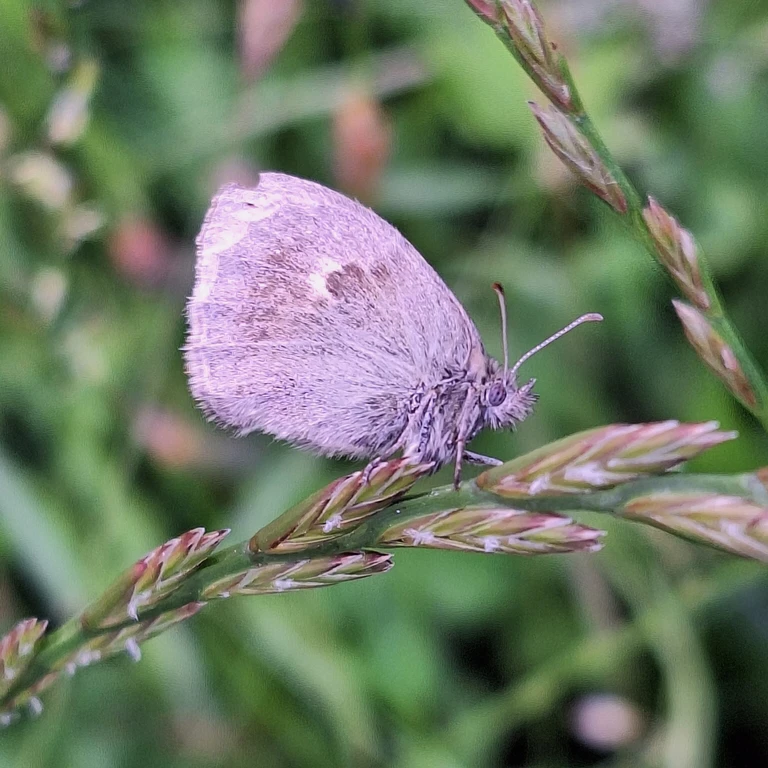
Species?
Coenonympha pamphilus
